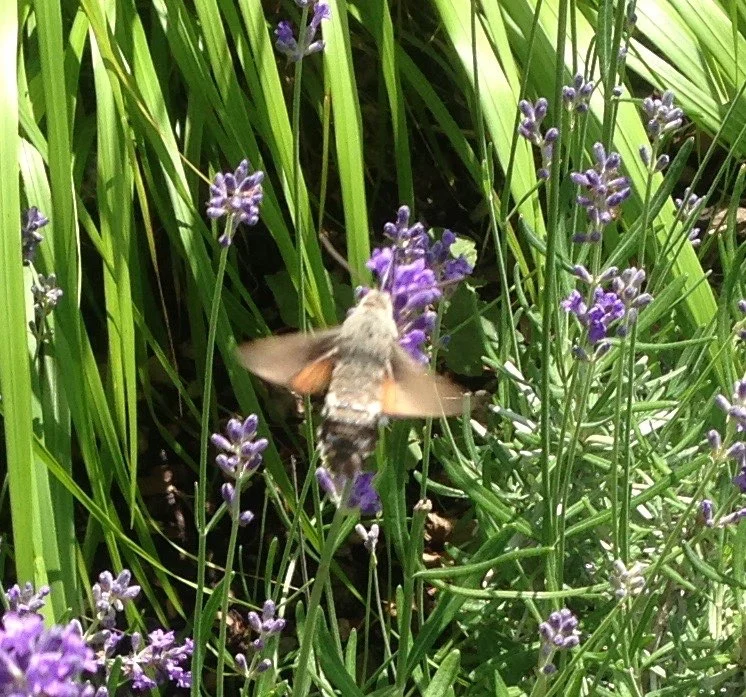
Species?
Macroglossum stellatarum
